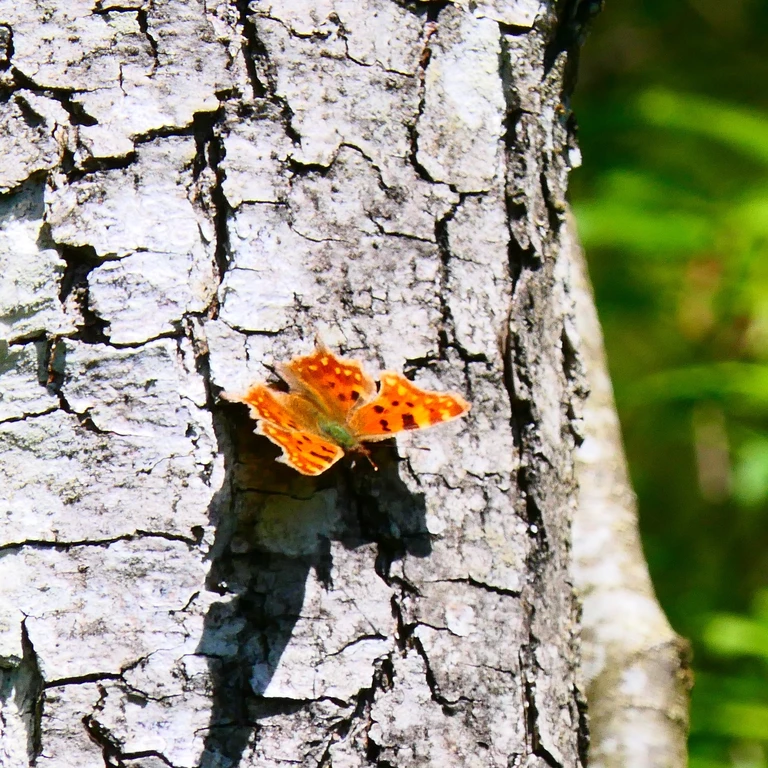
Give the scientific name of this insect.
Polygonia c-album
